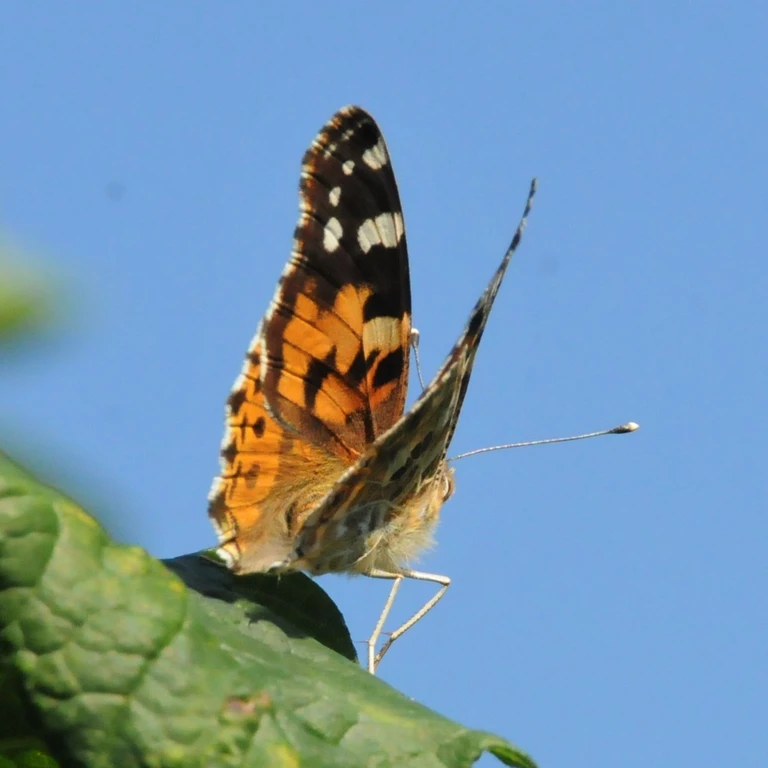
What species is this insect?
Vanessa cardui
